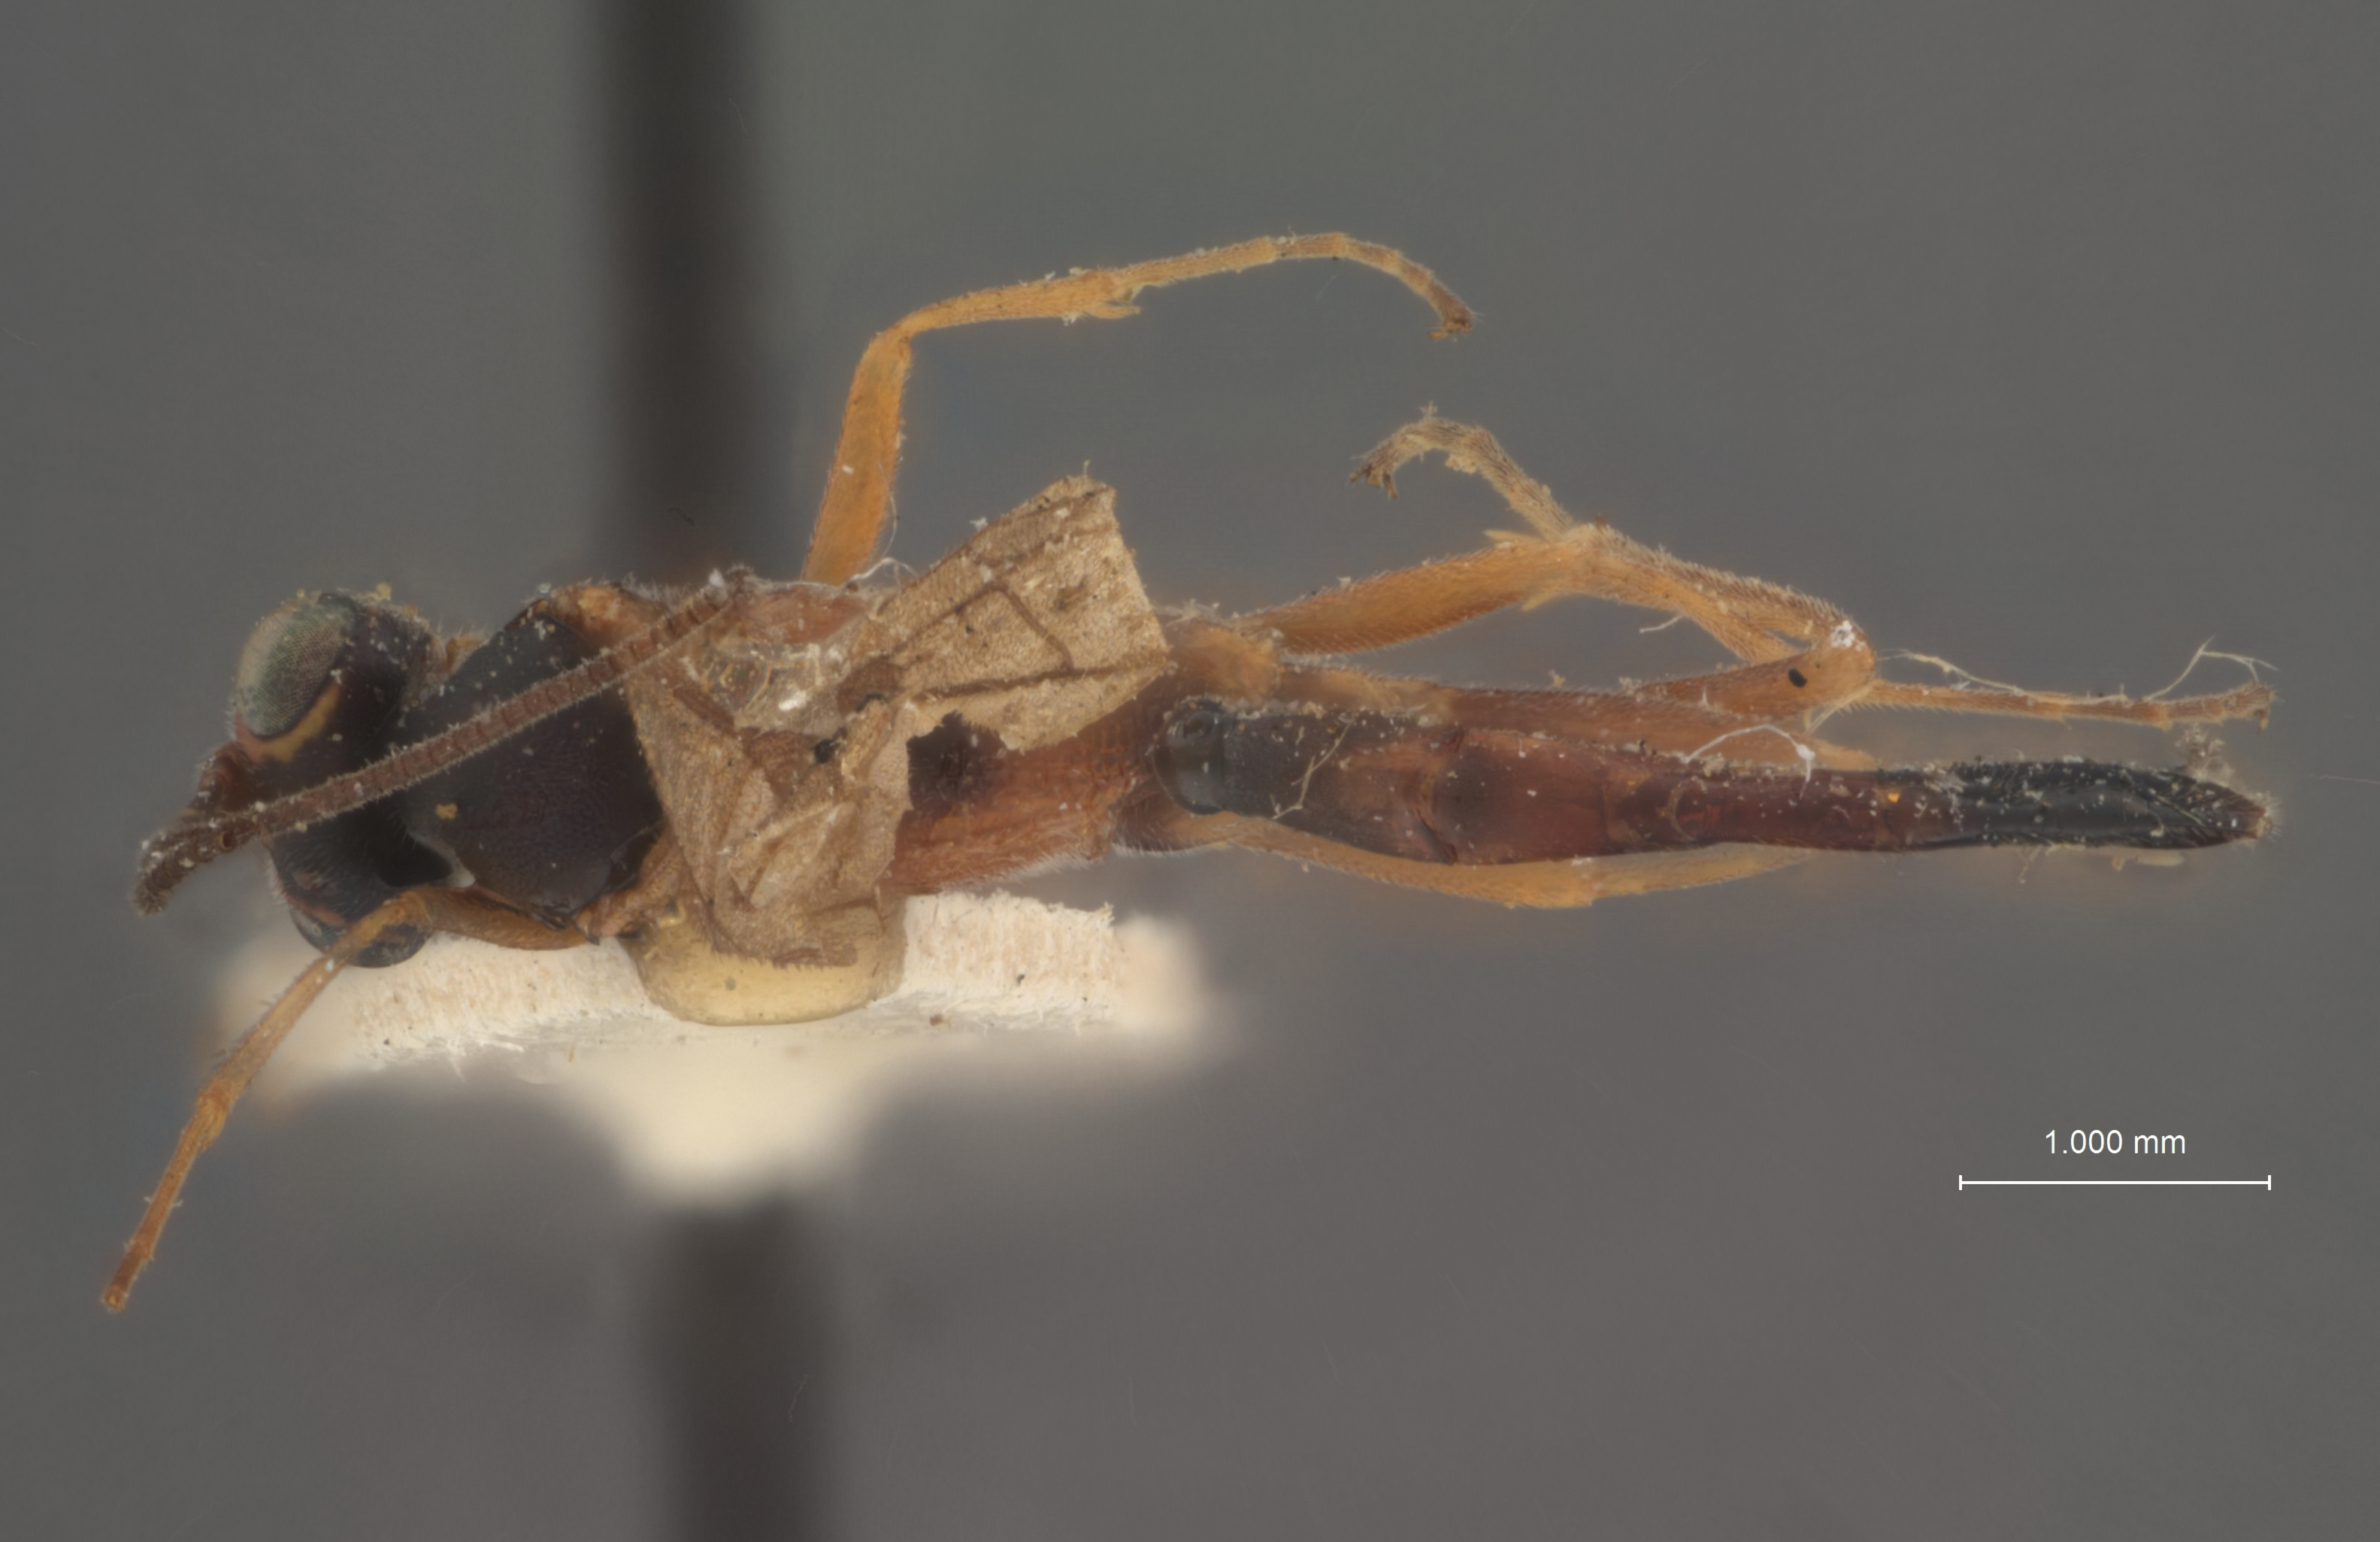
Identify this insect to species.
Cremastus longigenalis
